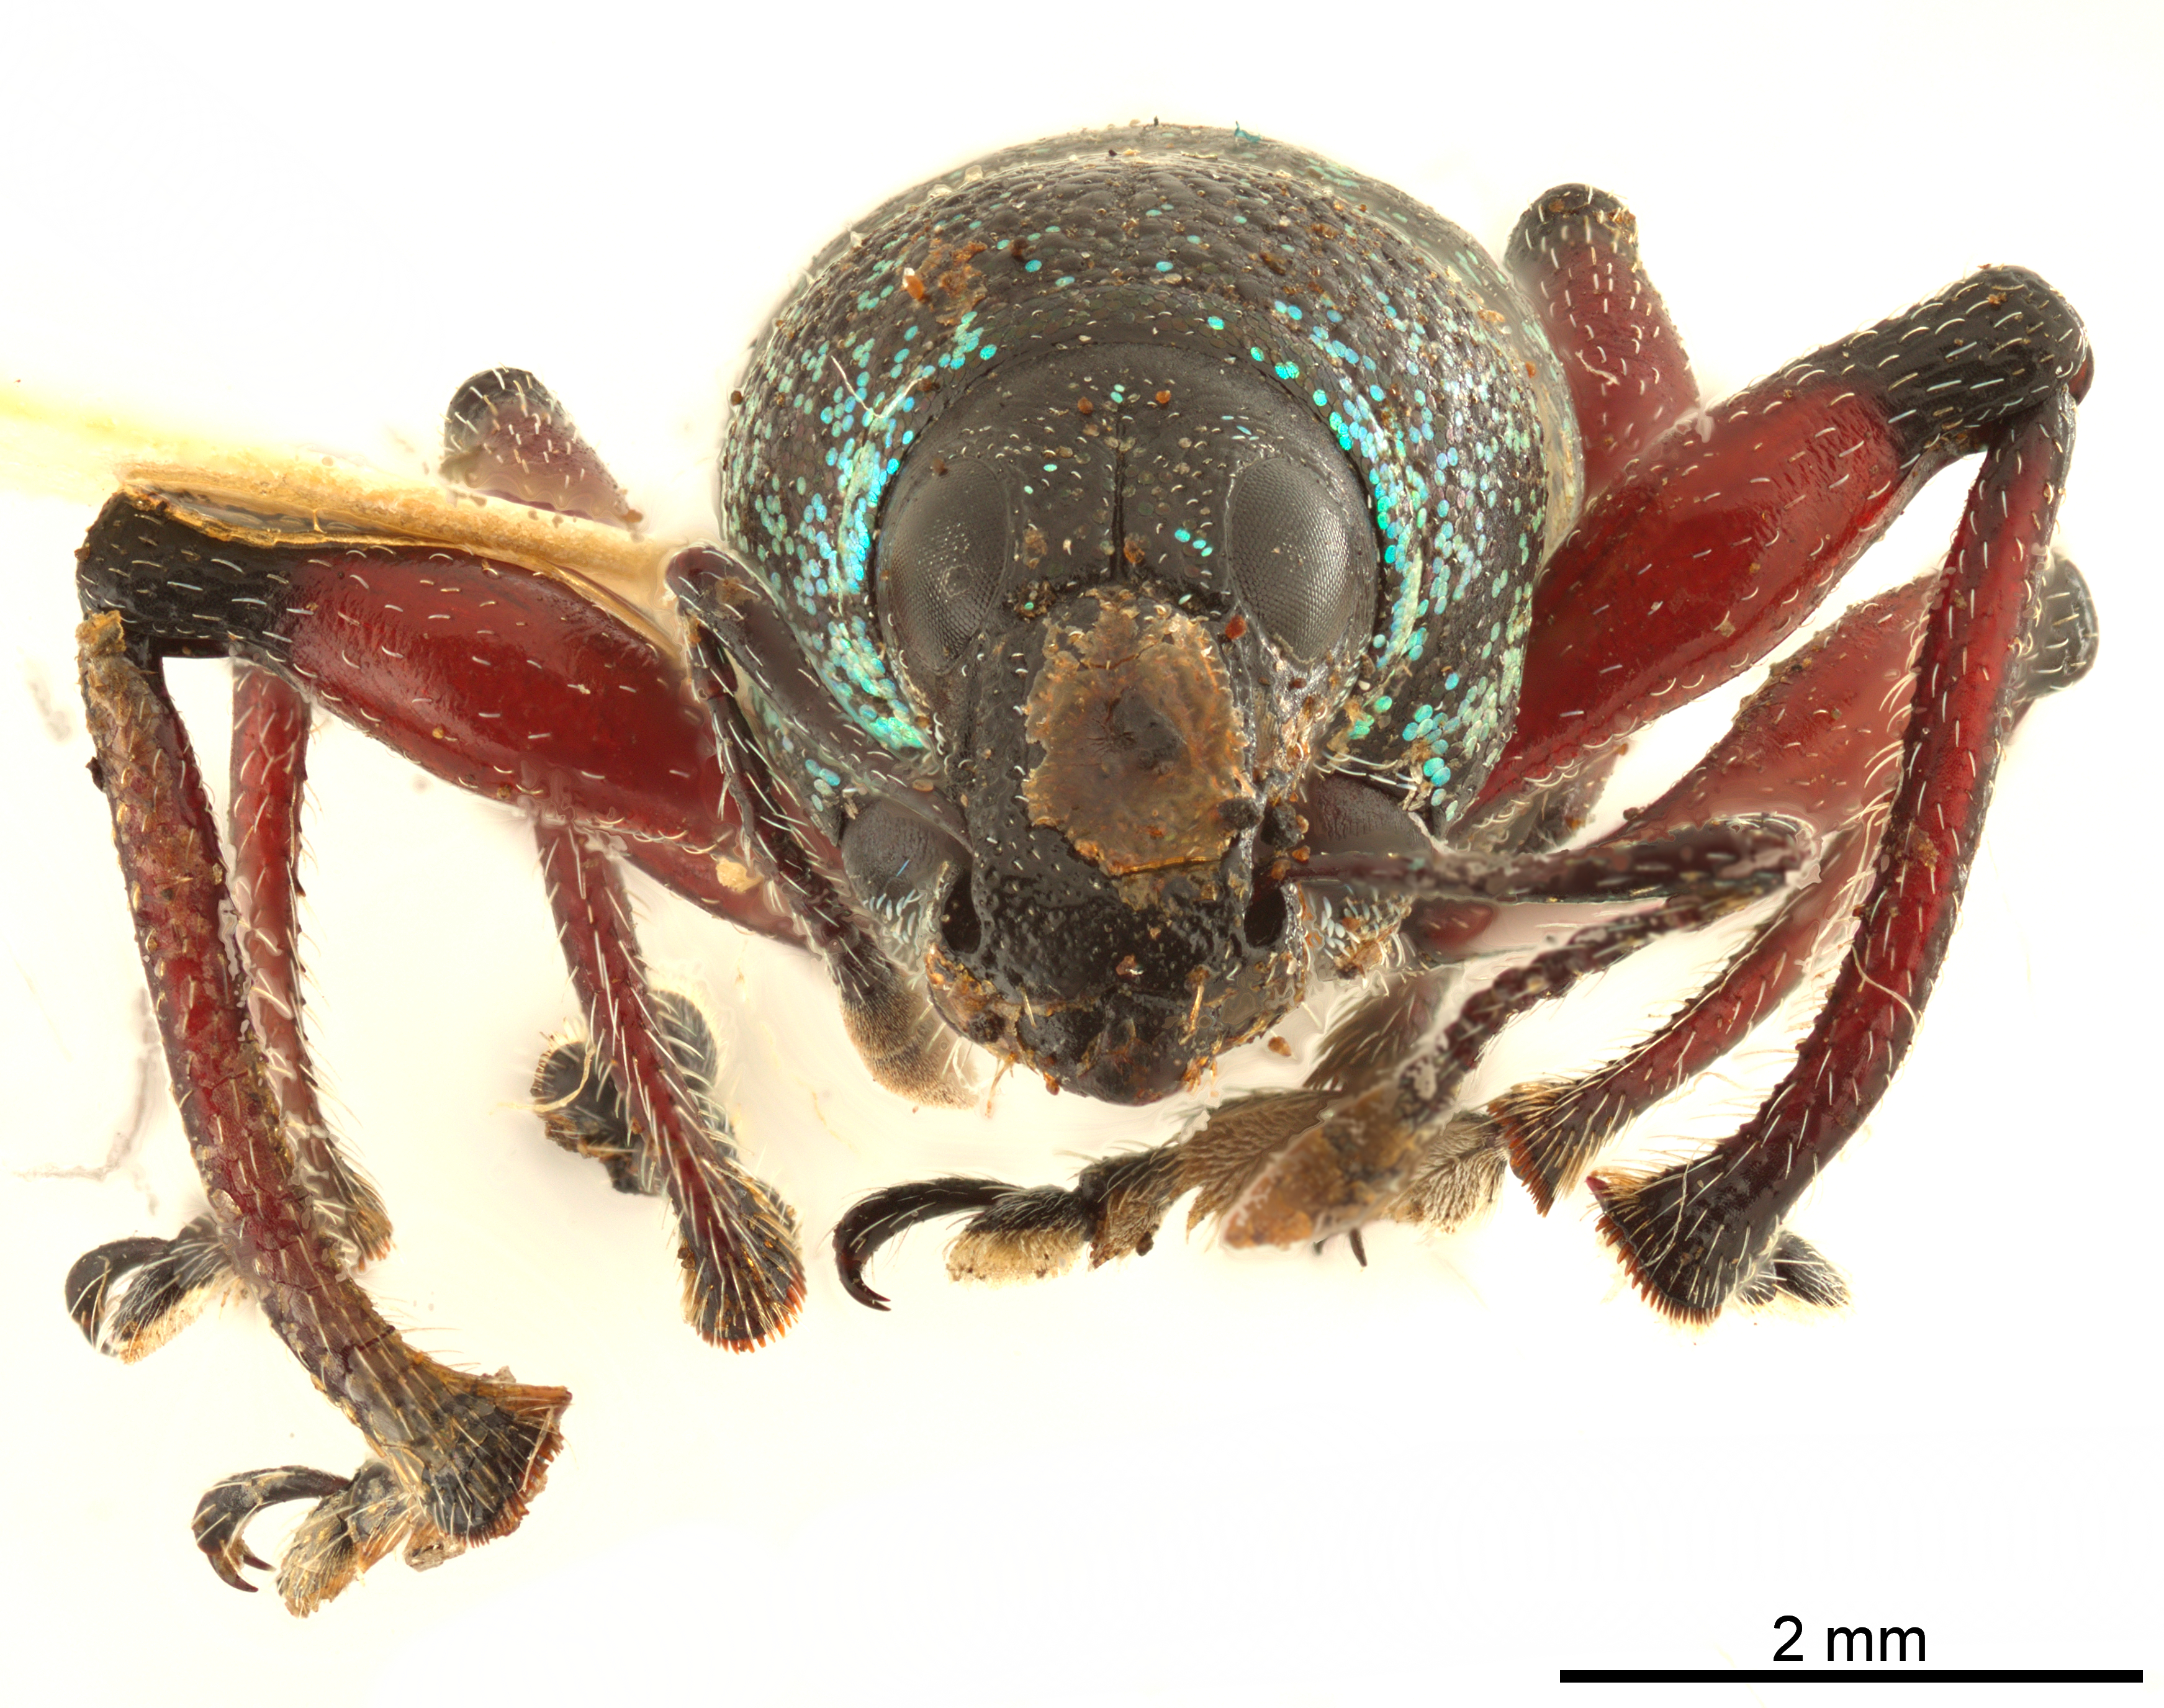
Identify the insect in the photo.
Metapocyrtus rugicollis
